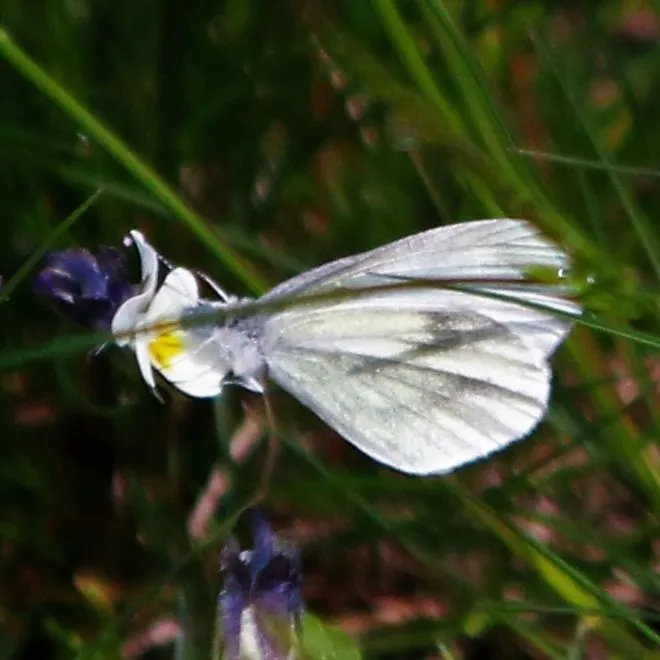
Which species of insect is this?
Leptidea sinapis/juvernica
